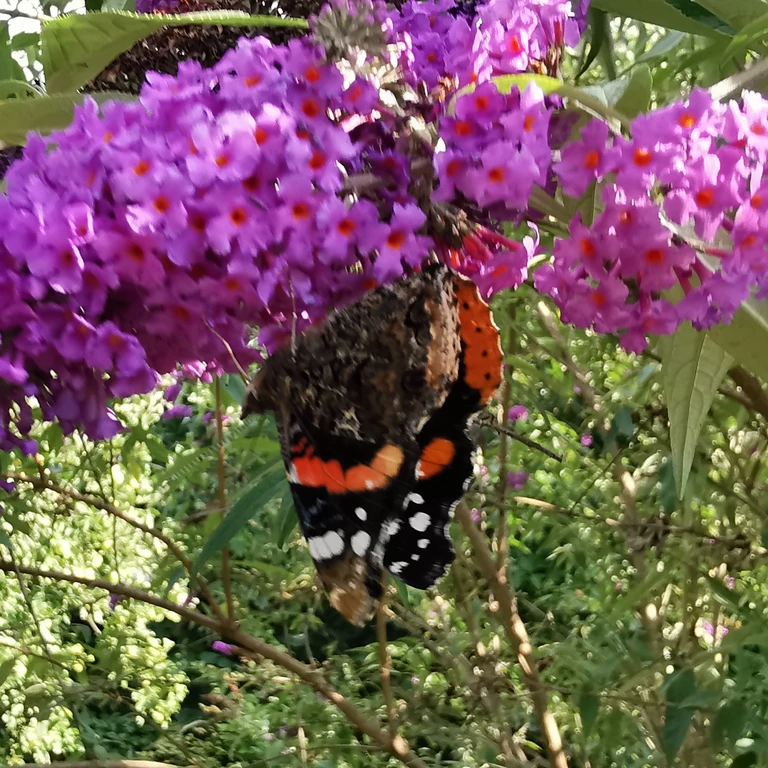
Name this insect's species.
Vanessa atalanta
